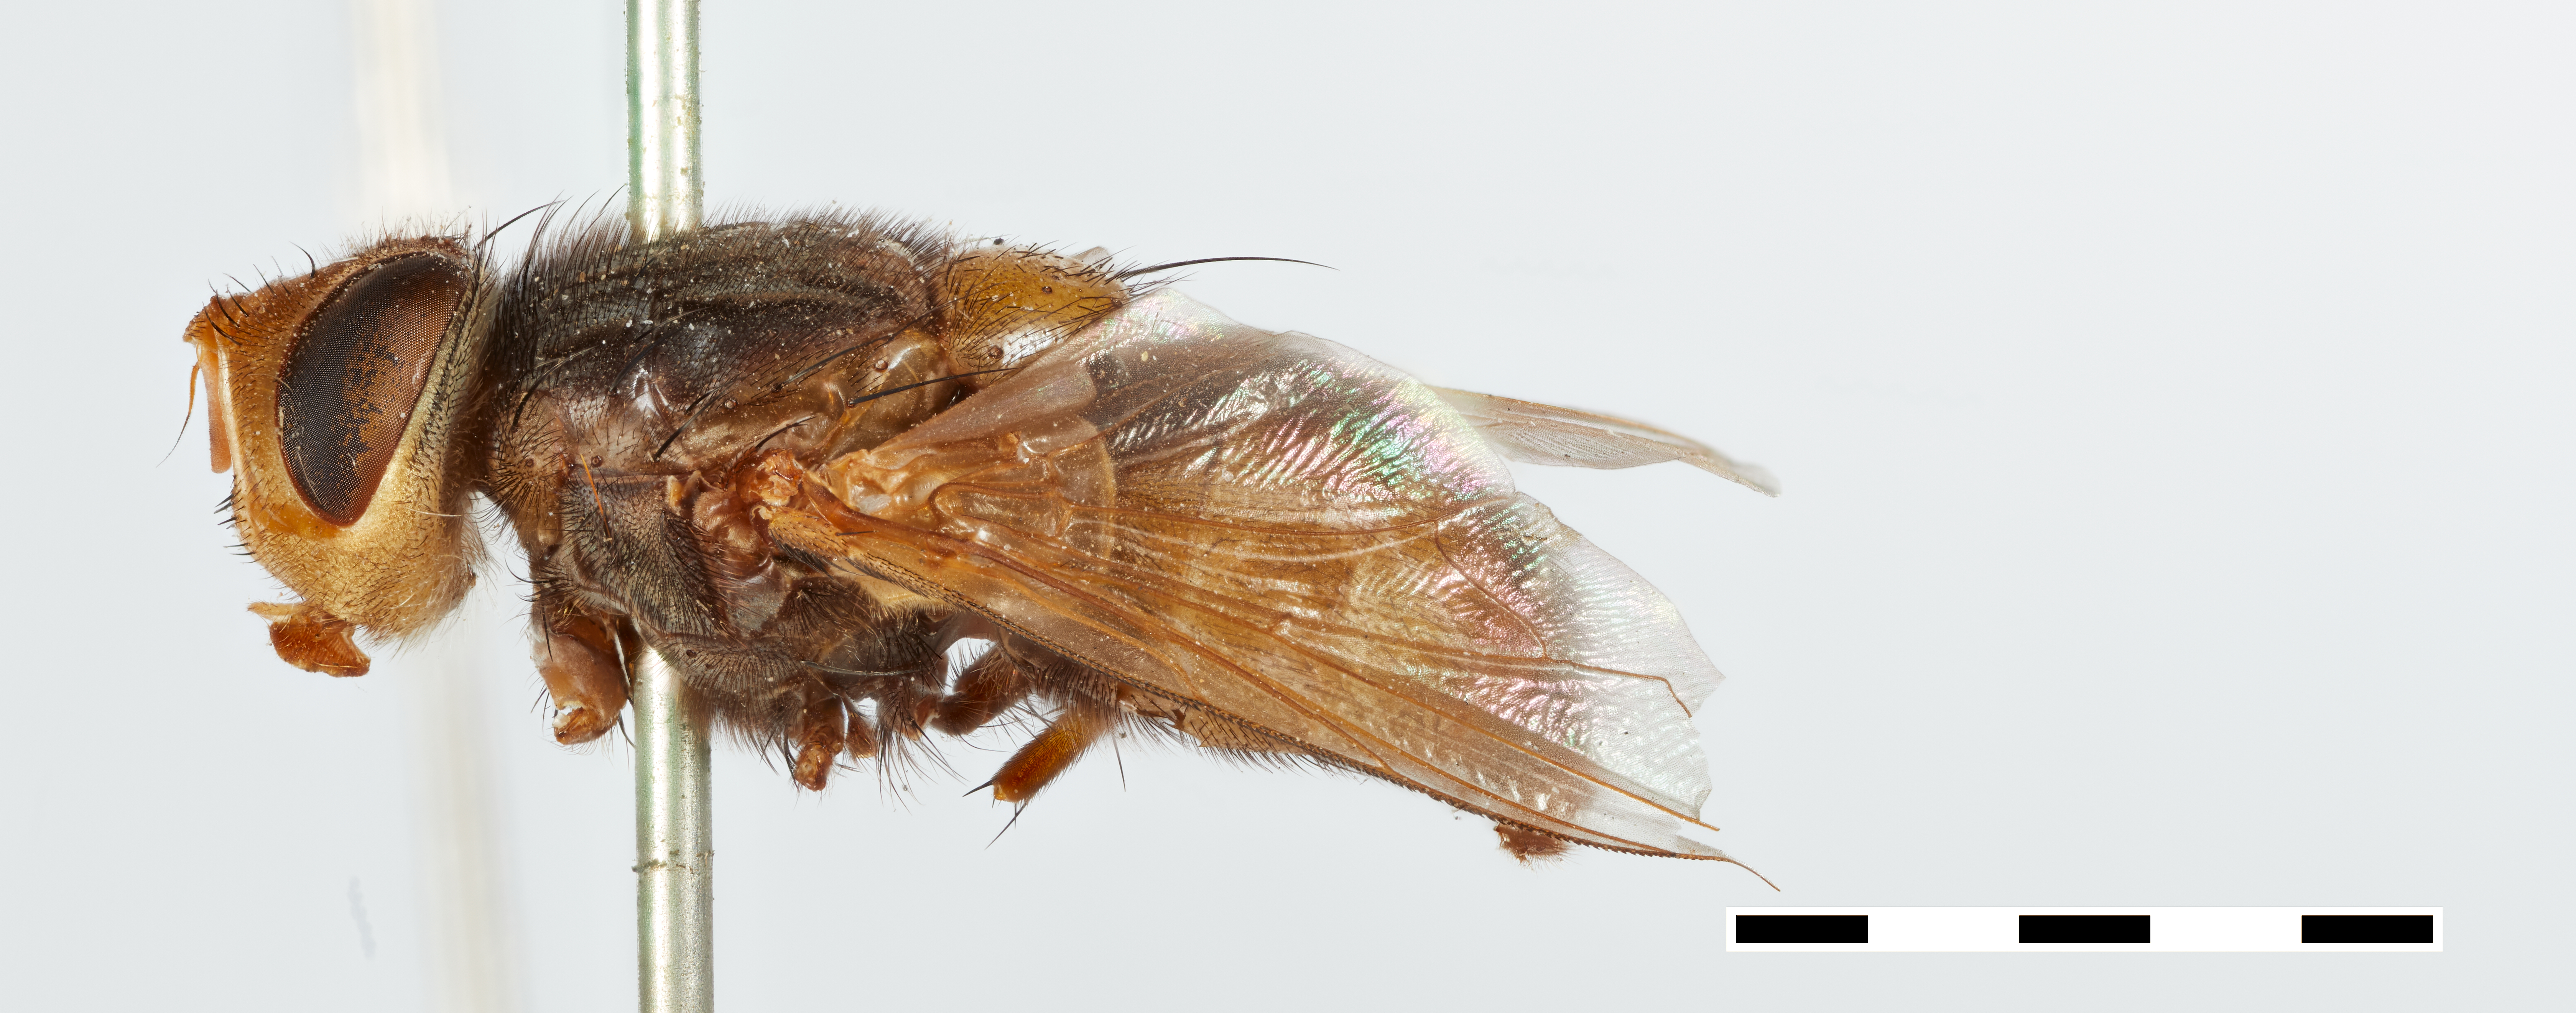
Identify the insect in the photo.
Froggattimyia hirta
